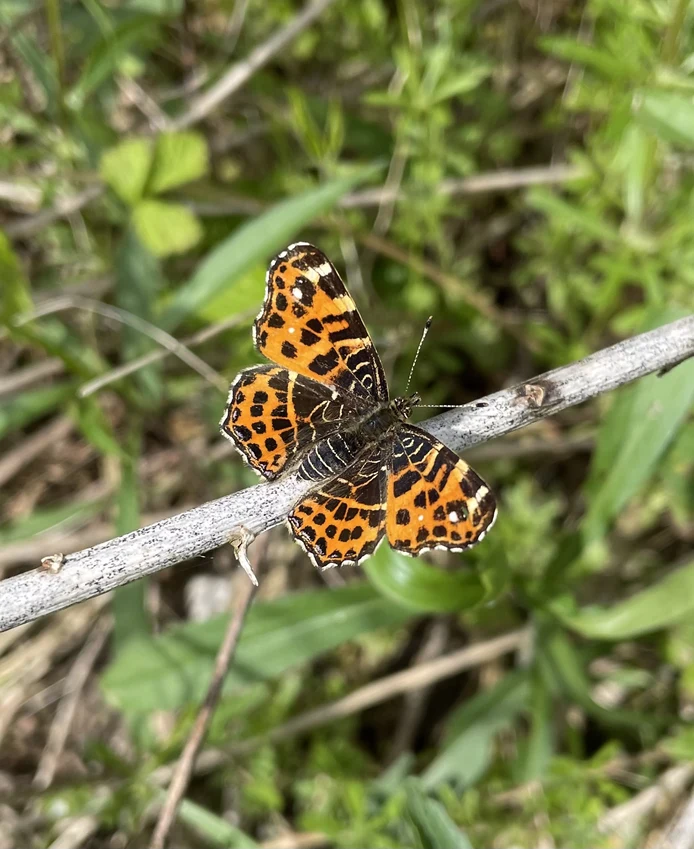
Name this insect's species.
Araschnia levana
